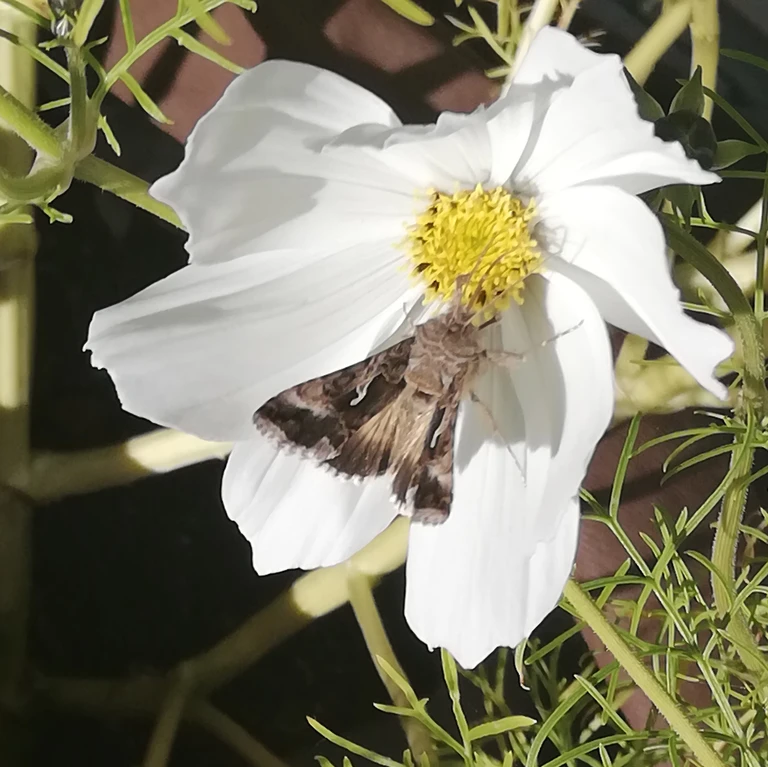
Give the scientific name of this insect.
Autographa gamma
